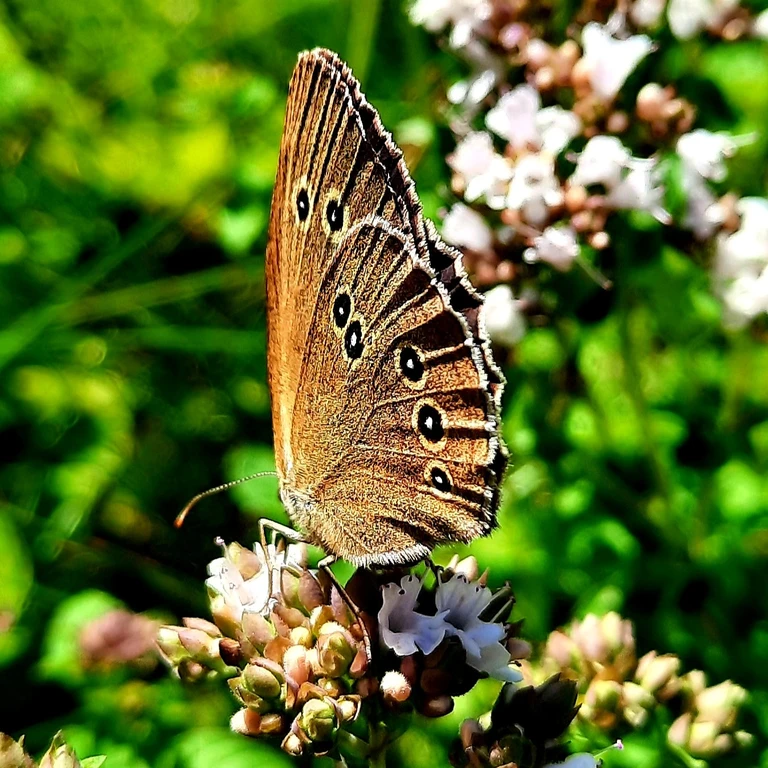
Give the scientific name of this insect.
Aphantopus hyperantus
